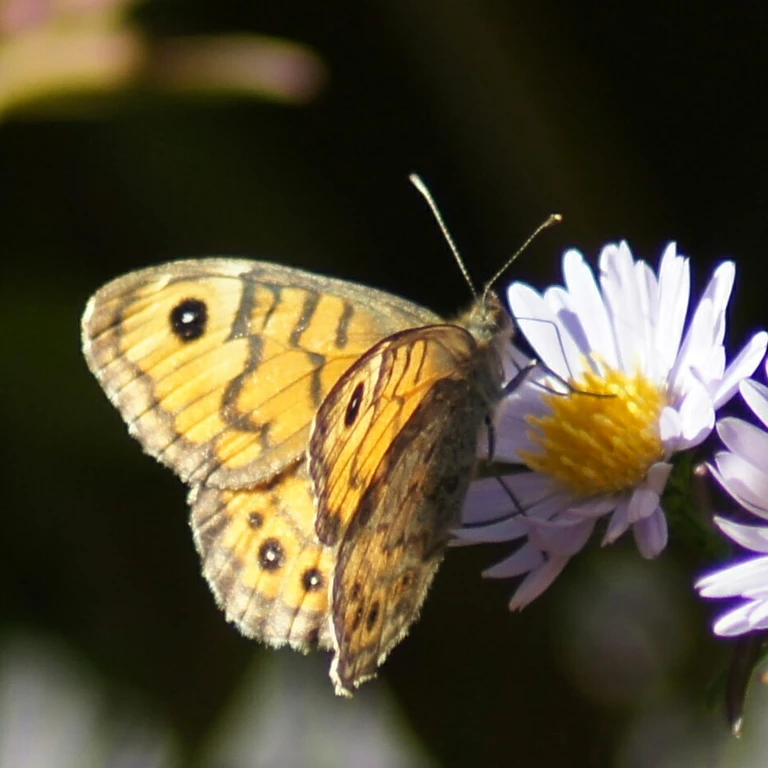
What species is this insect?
Lasiommata megera (also Pararge megera)
